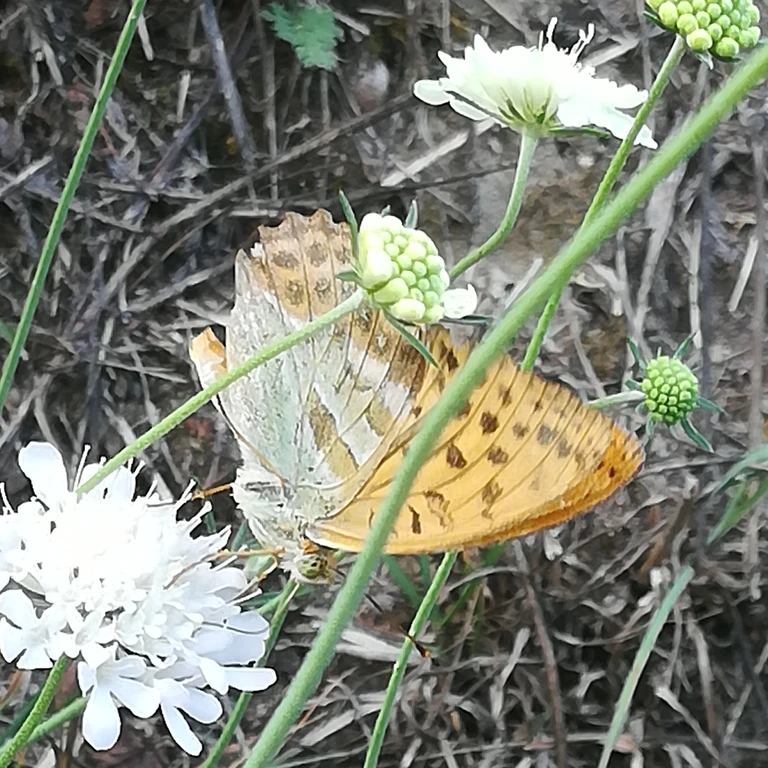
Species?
Argynnis paphia
